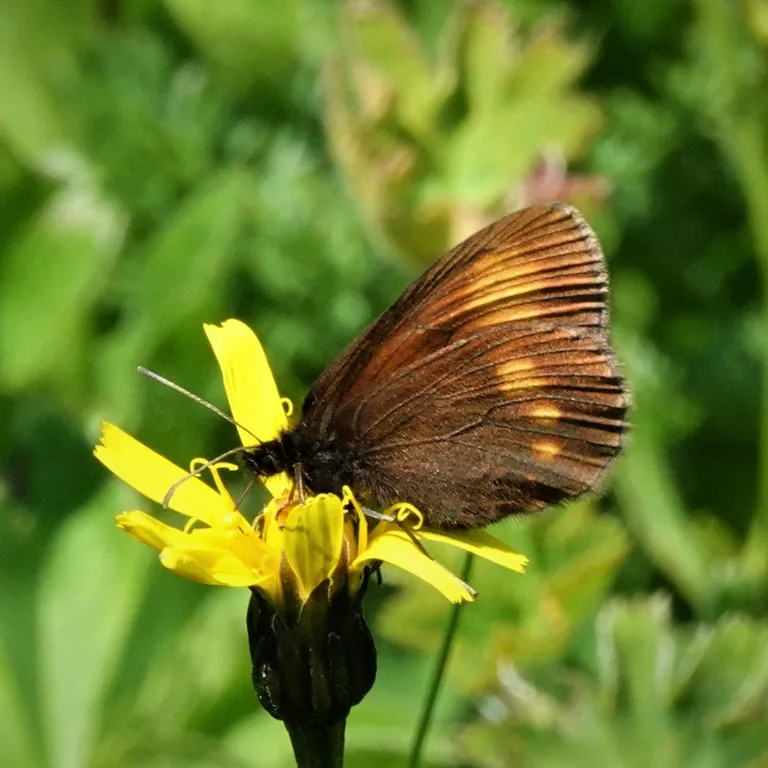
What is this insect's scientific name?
Erebia eriphyle
